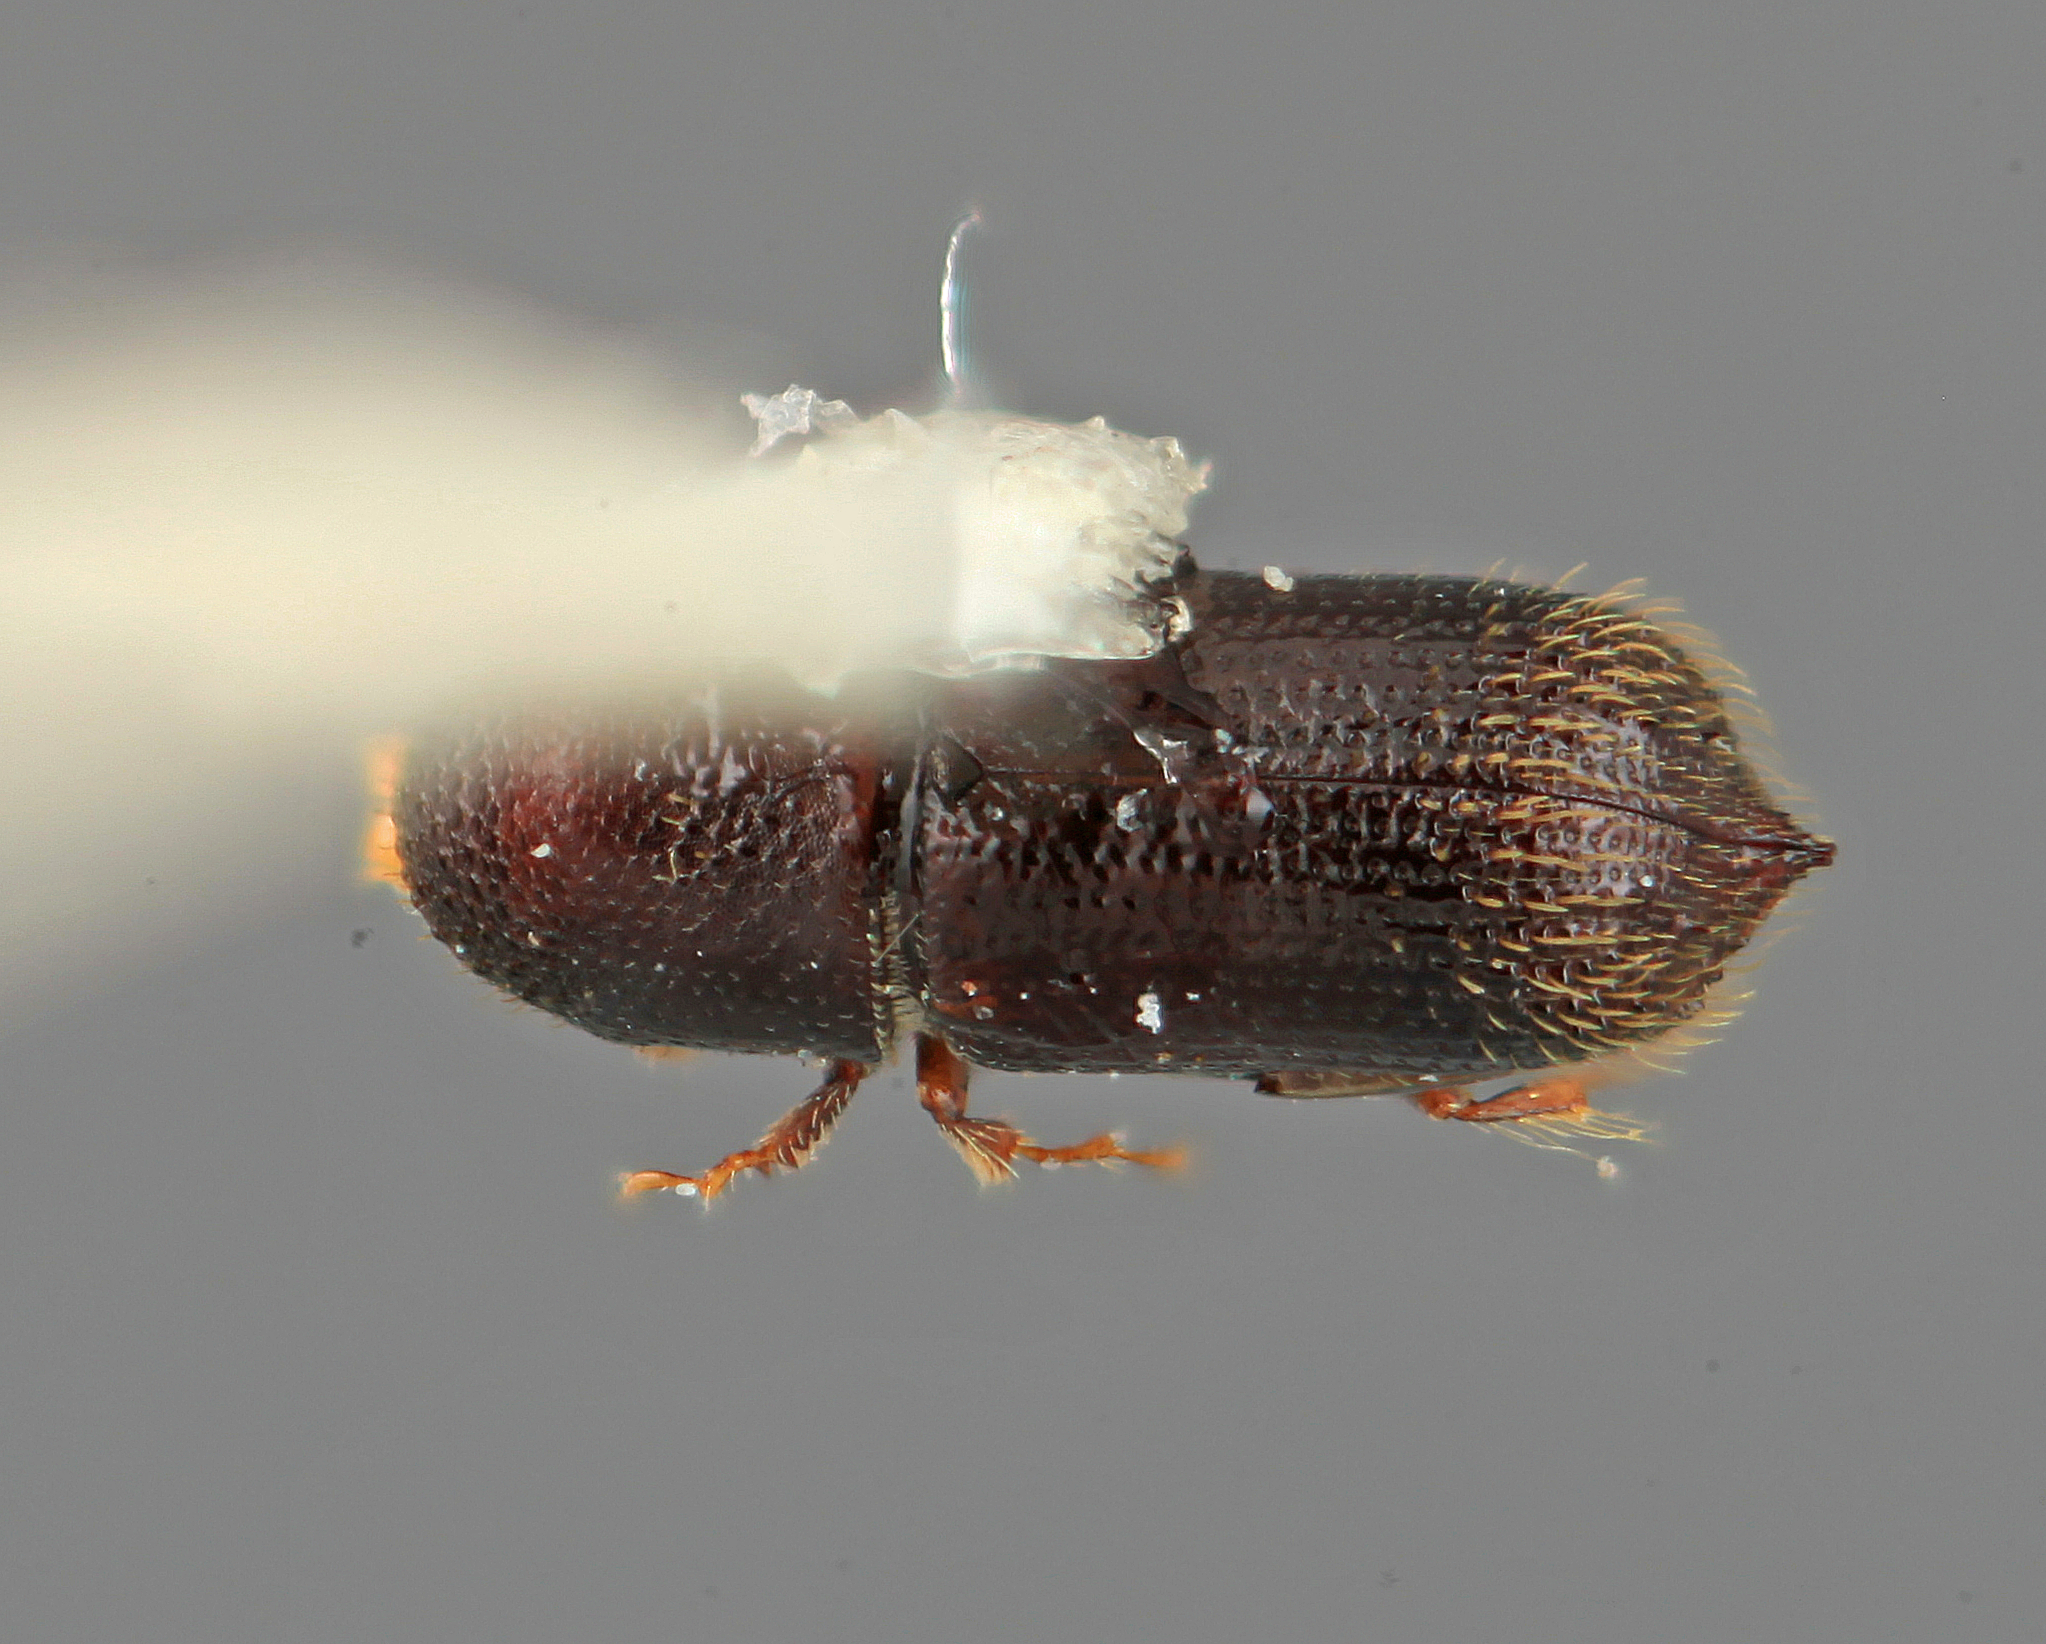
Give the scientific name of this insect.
Hylocurus minor
